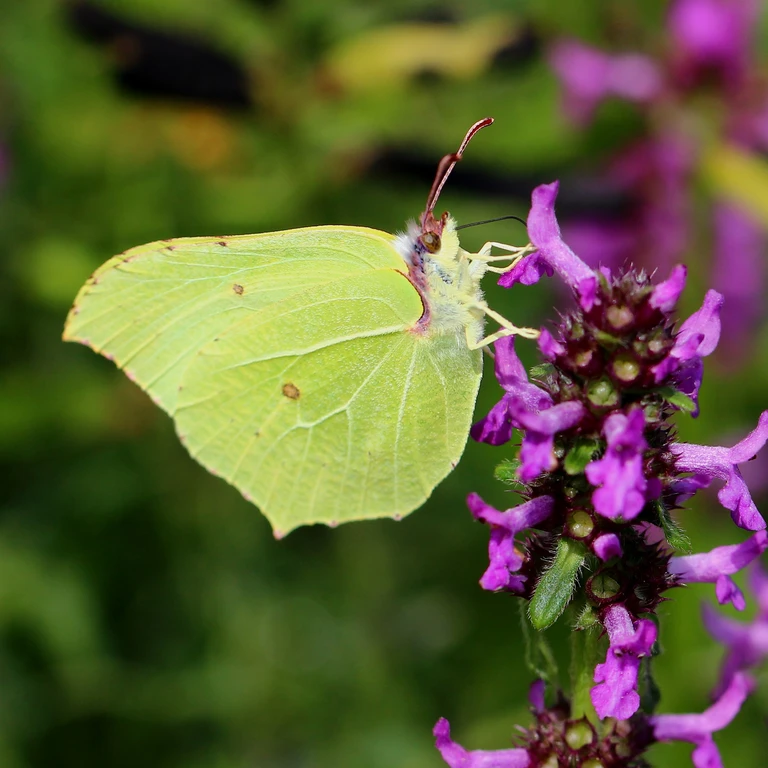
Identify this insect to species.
Gonepteryx rhamni
